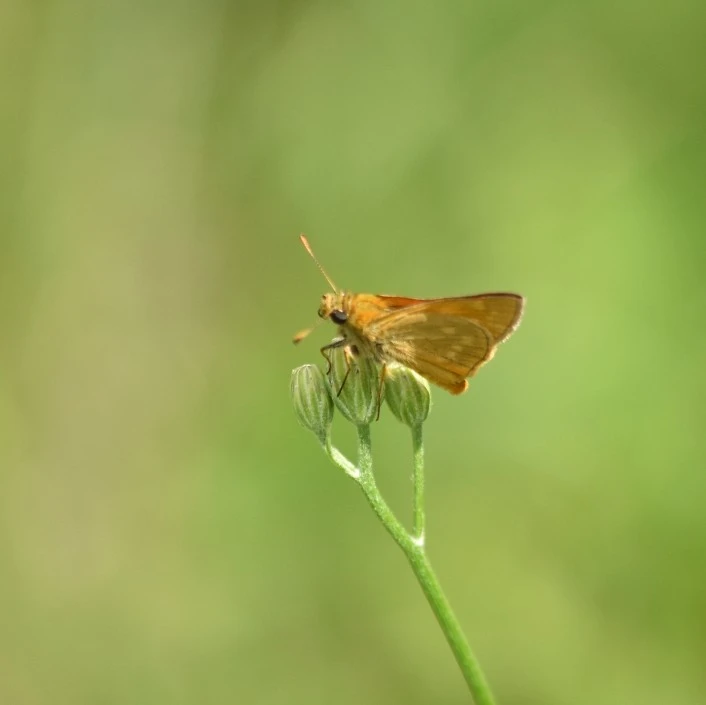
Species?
Ochlodes sylvanus (also Ochlodes venata)
